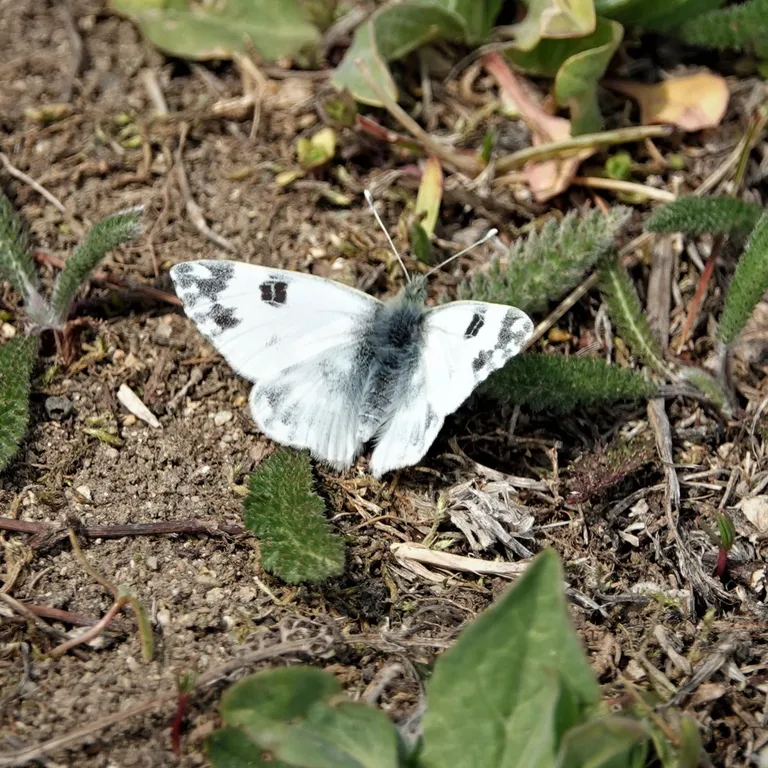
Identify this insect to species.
Pontia edusa
